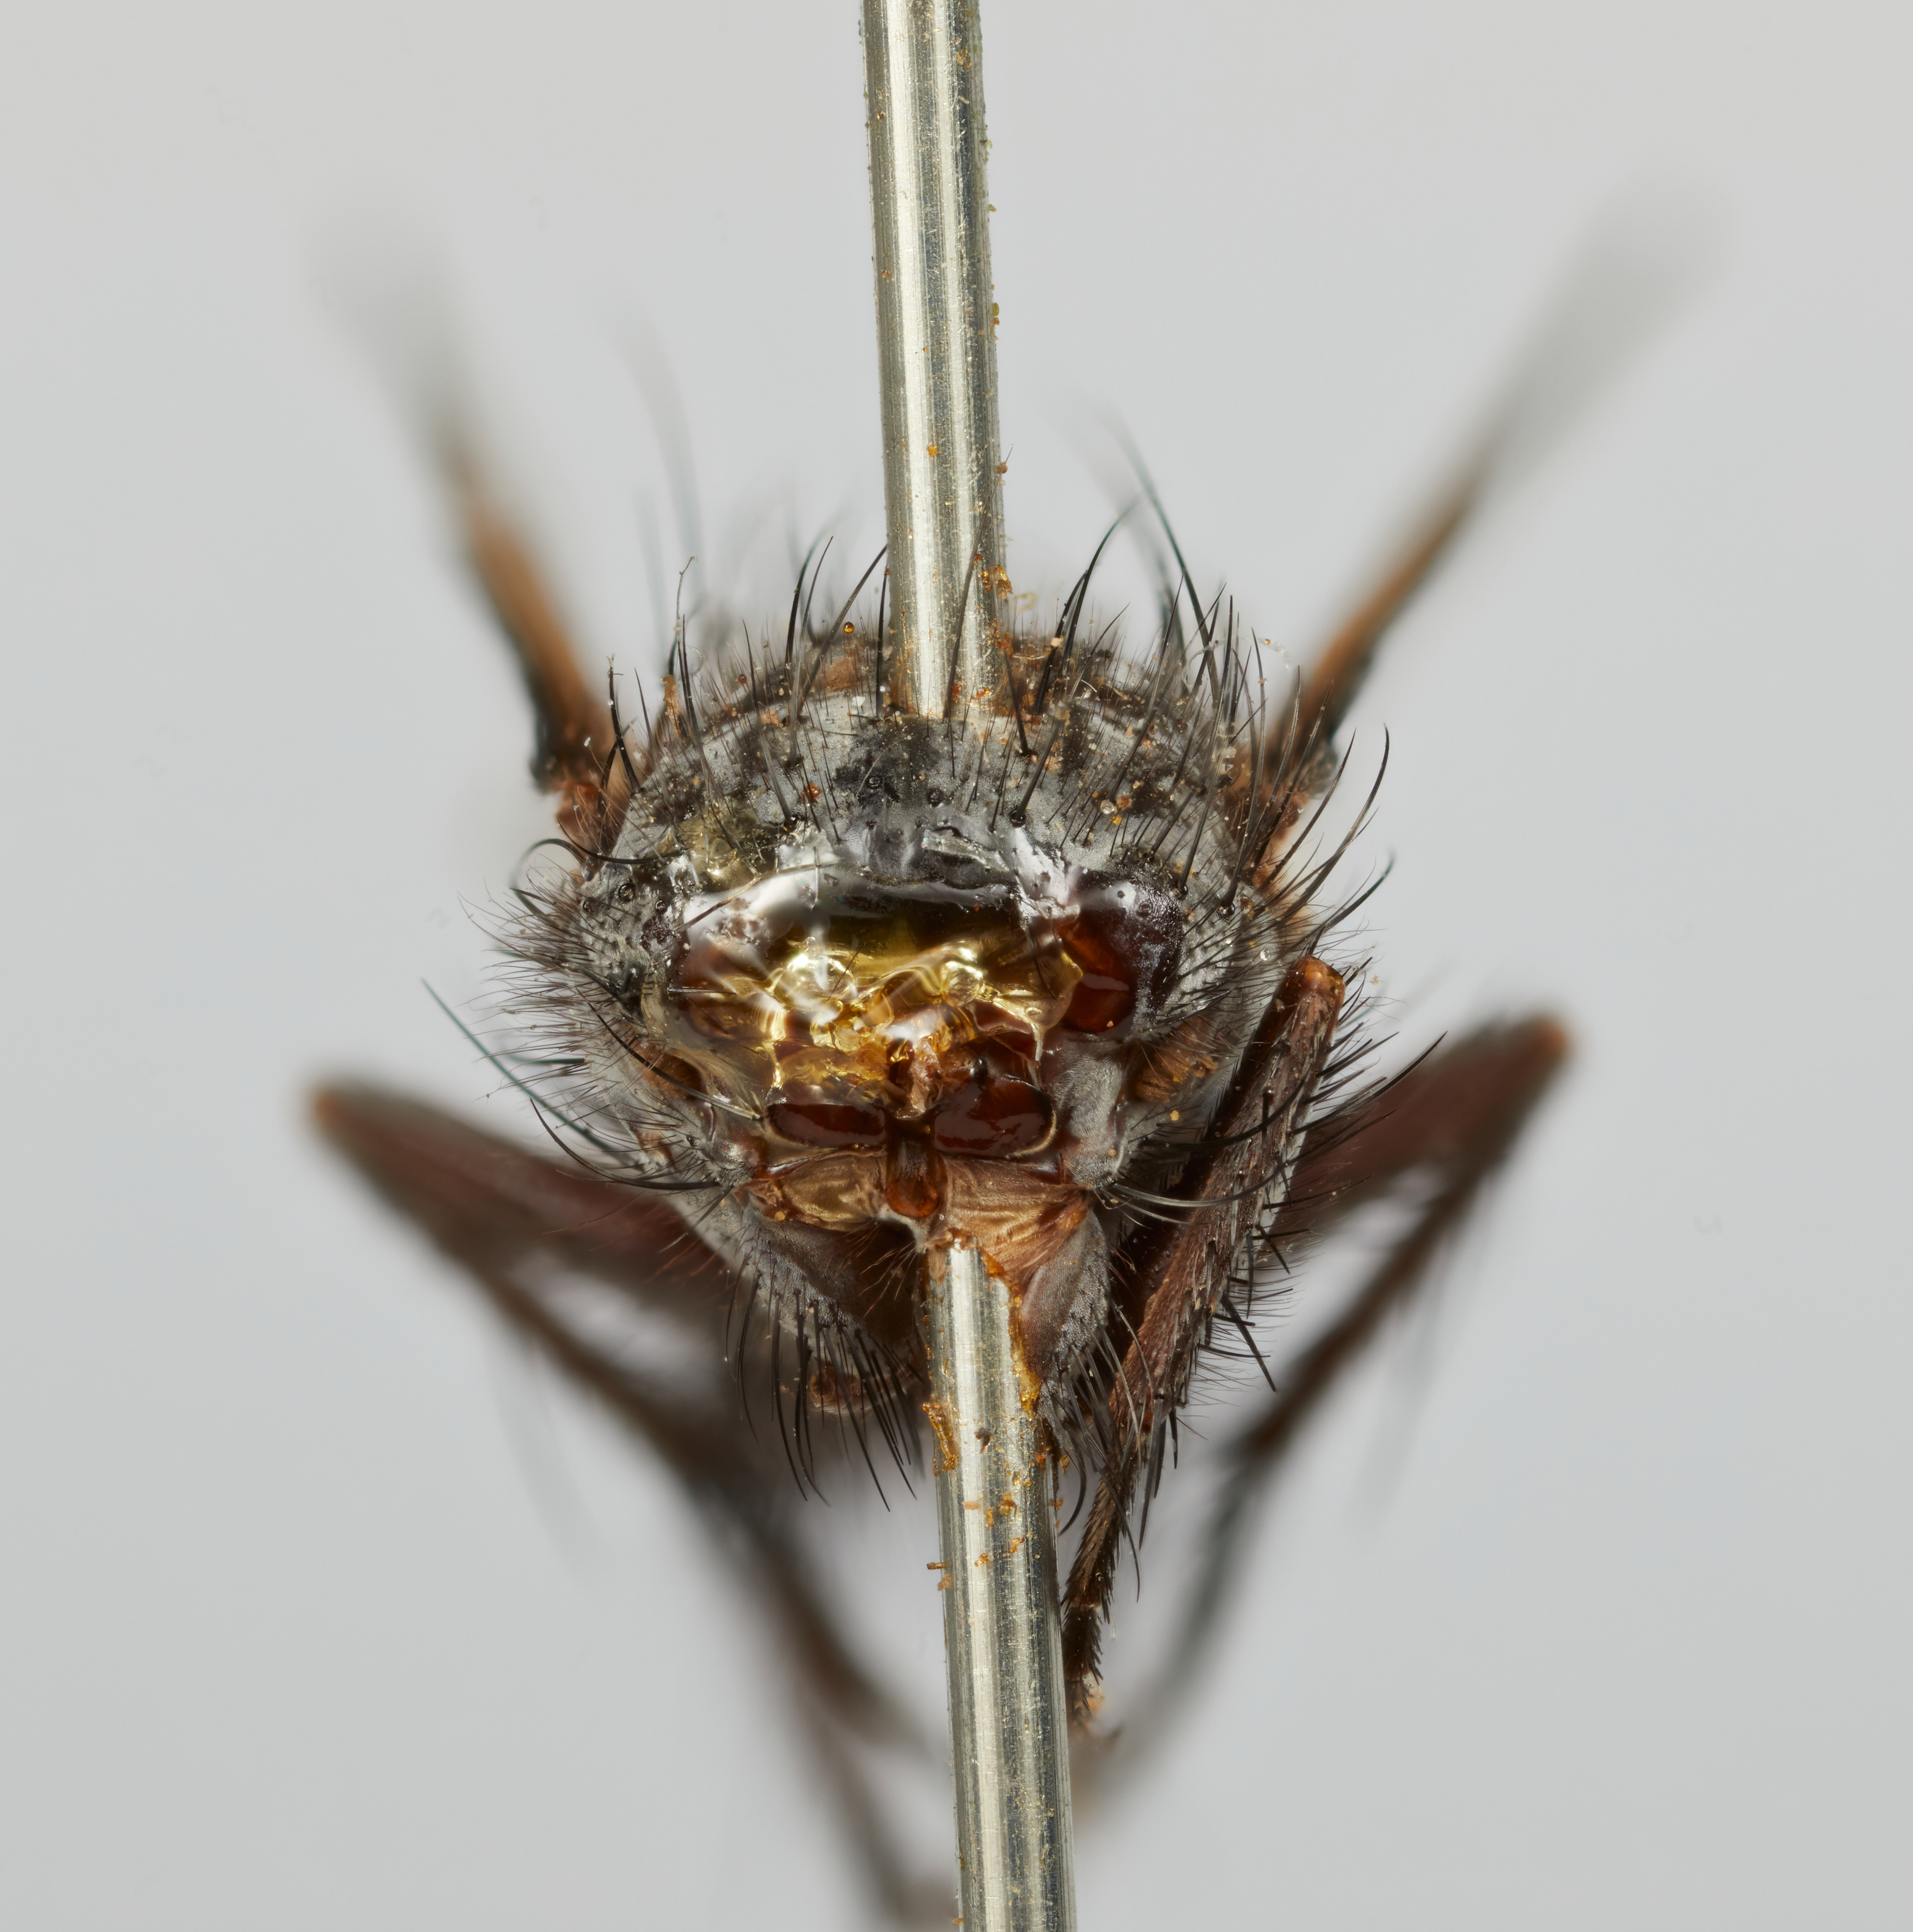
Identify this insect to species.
Euphorocera slossonae
